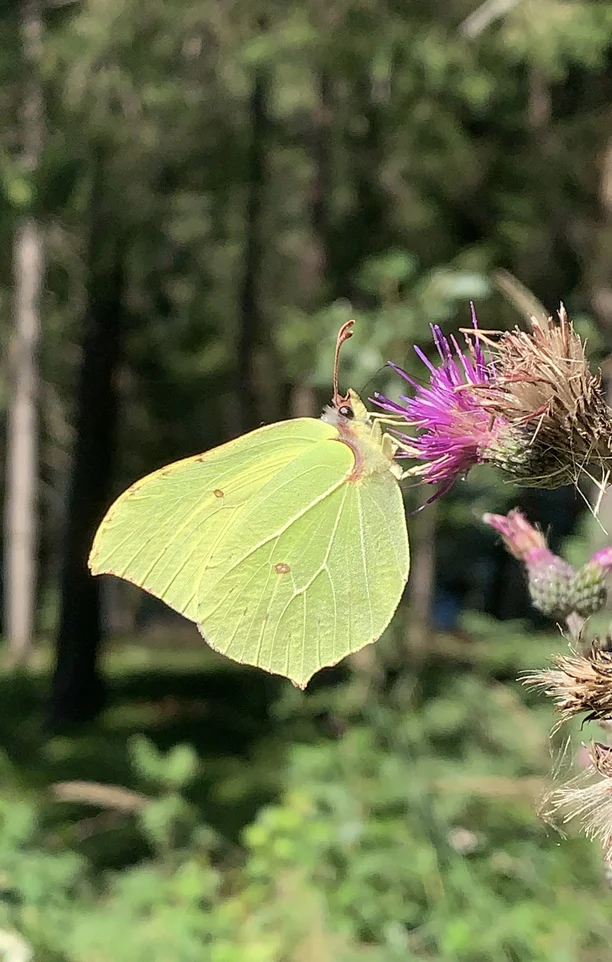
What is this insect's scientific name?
Gonepteryx rhamni
